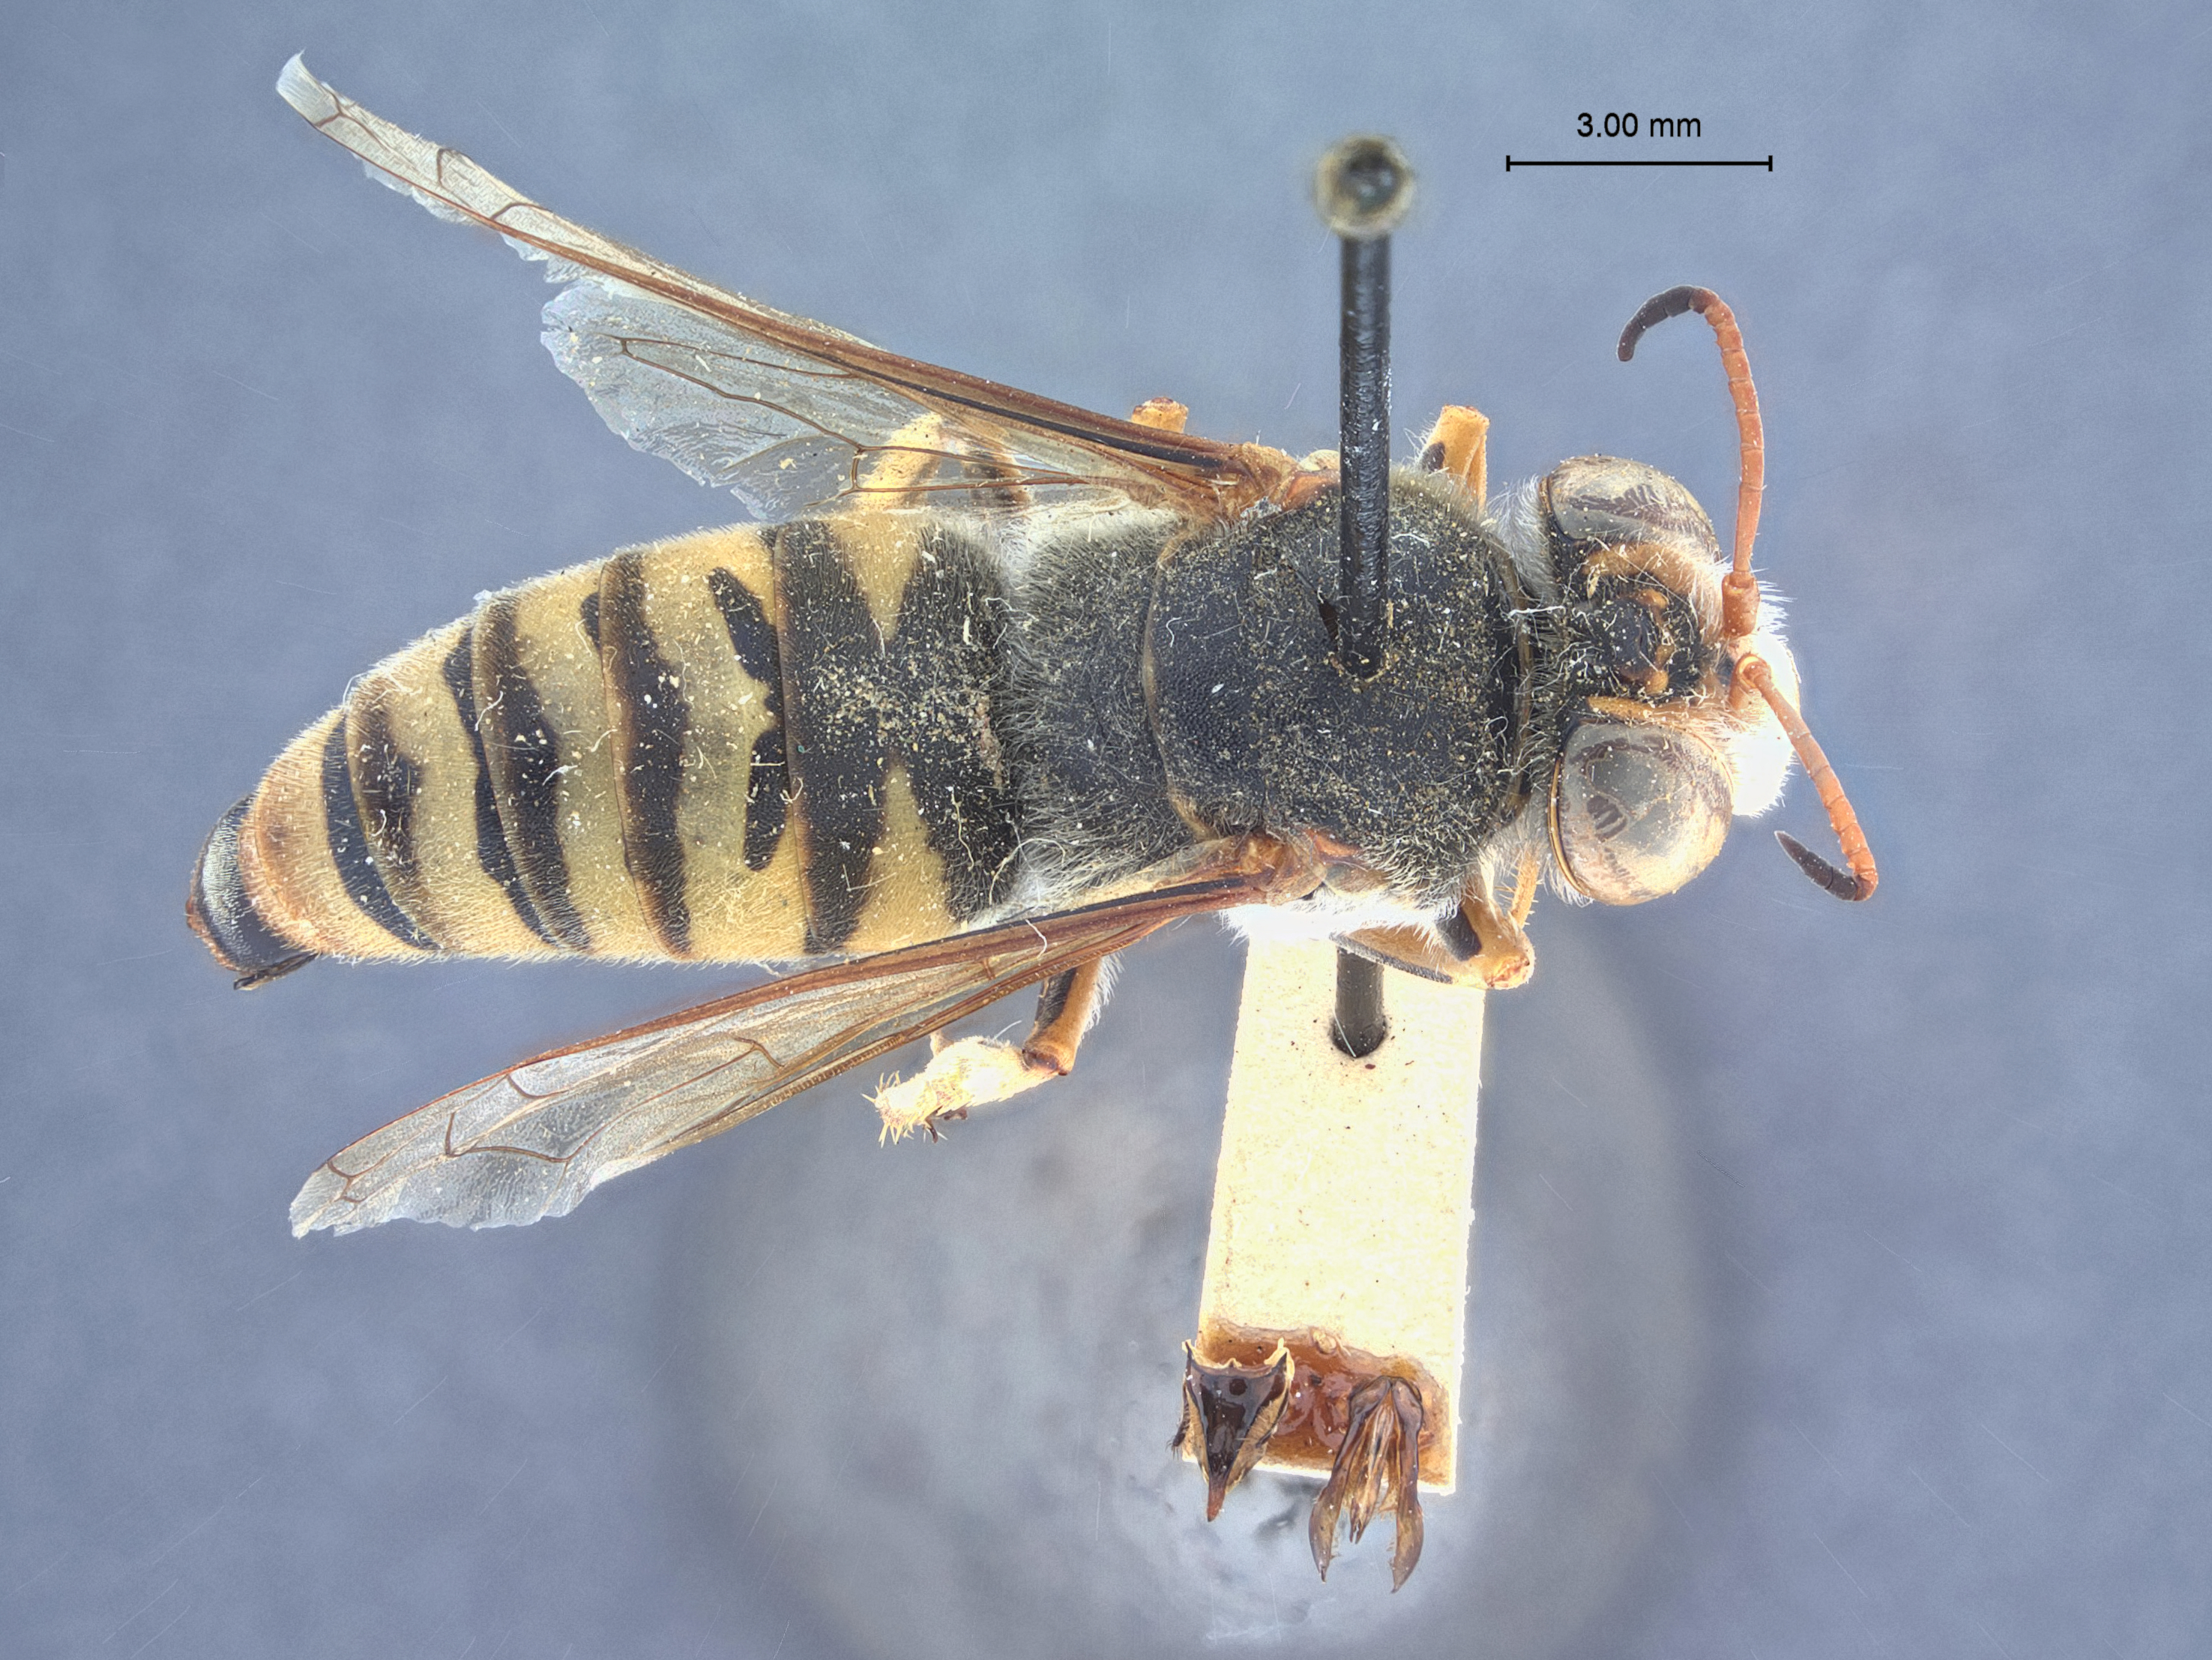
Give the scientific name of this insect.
Bembix stevensoni
